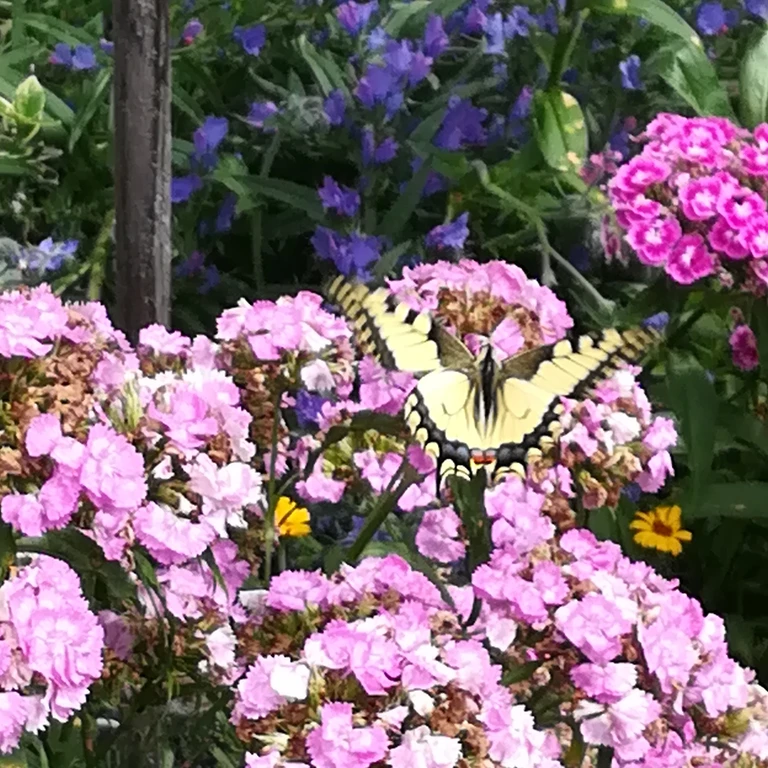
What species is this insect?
Papilio machaon
